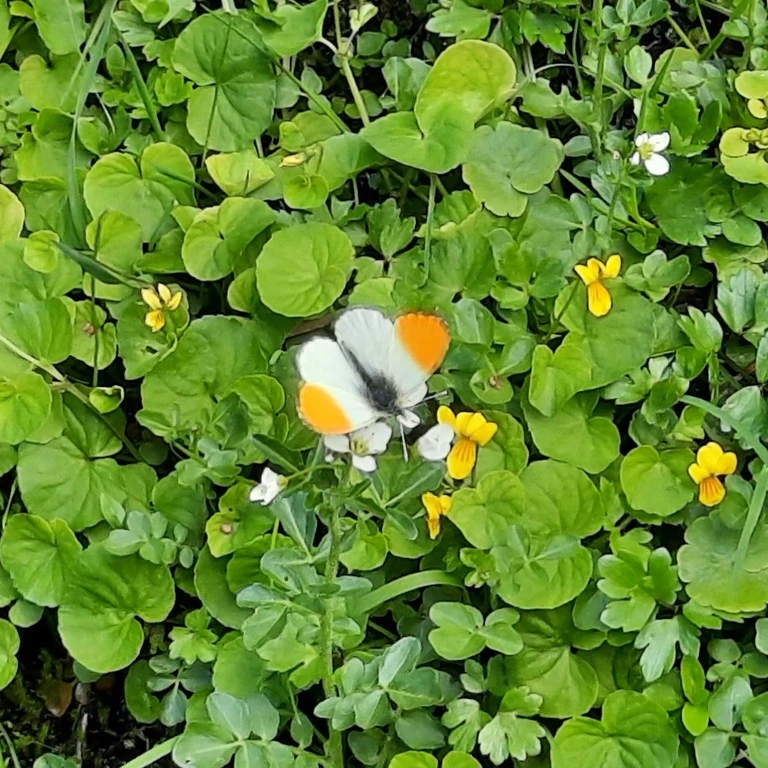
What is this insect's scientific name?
Anthocharis cardamines
